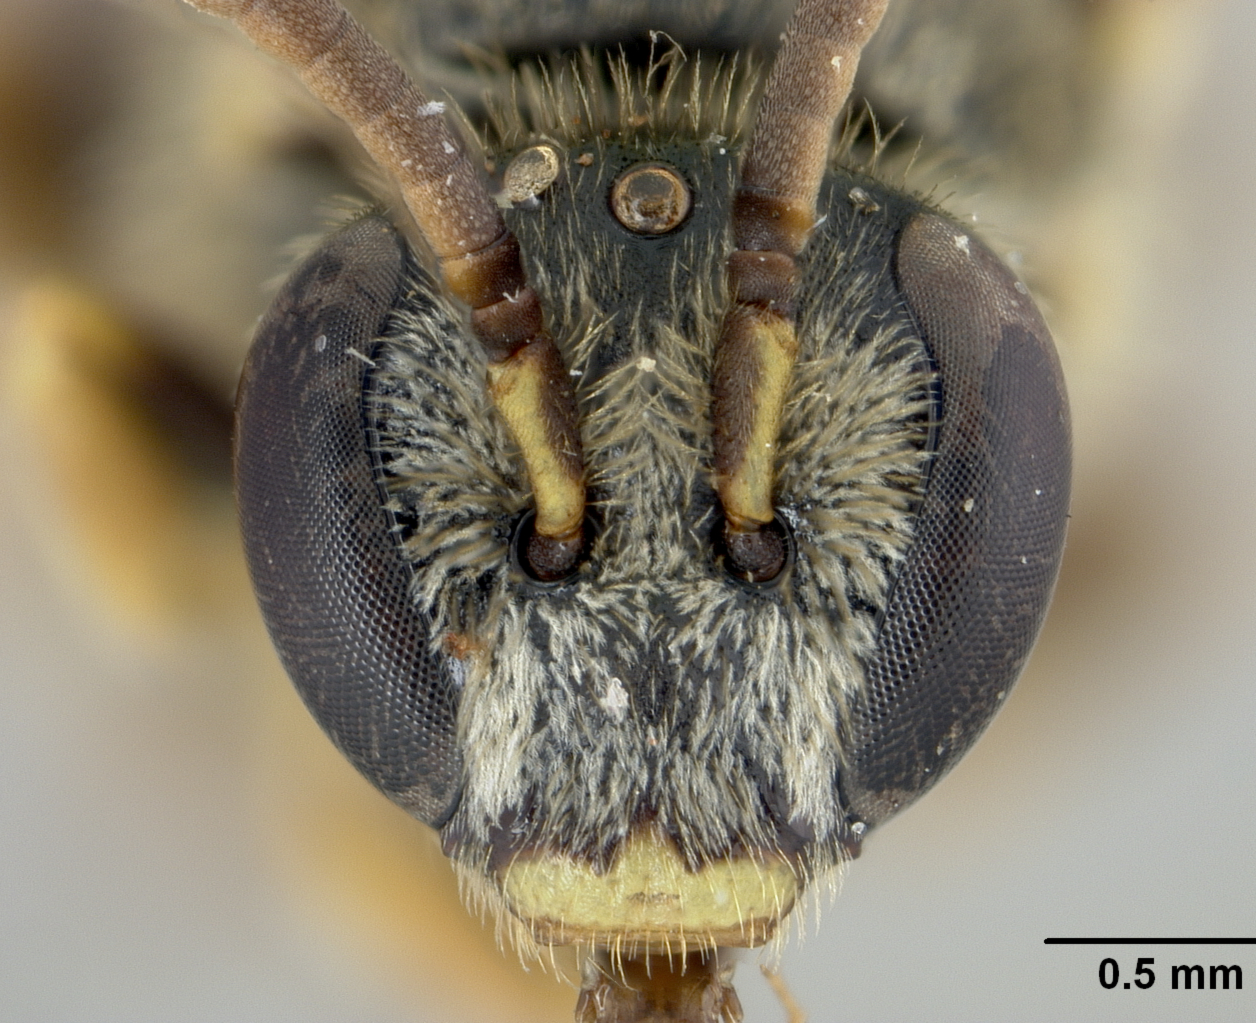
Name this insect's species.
Halictus eschichotzi
